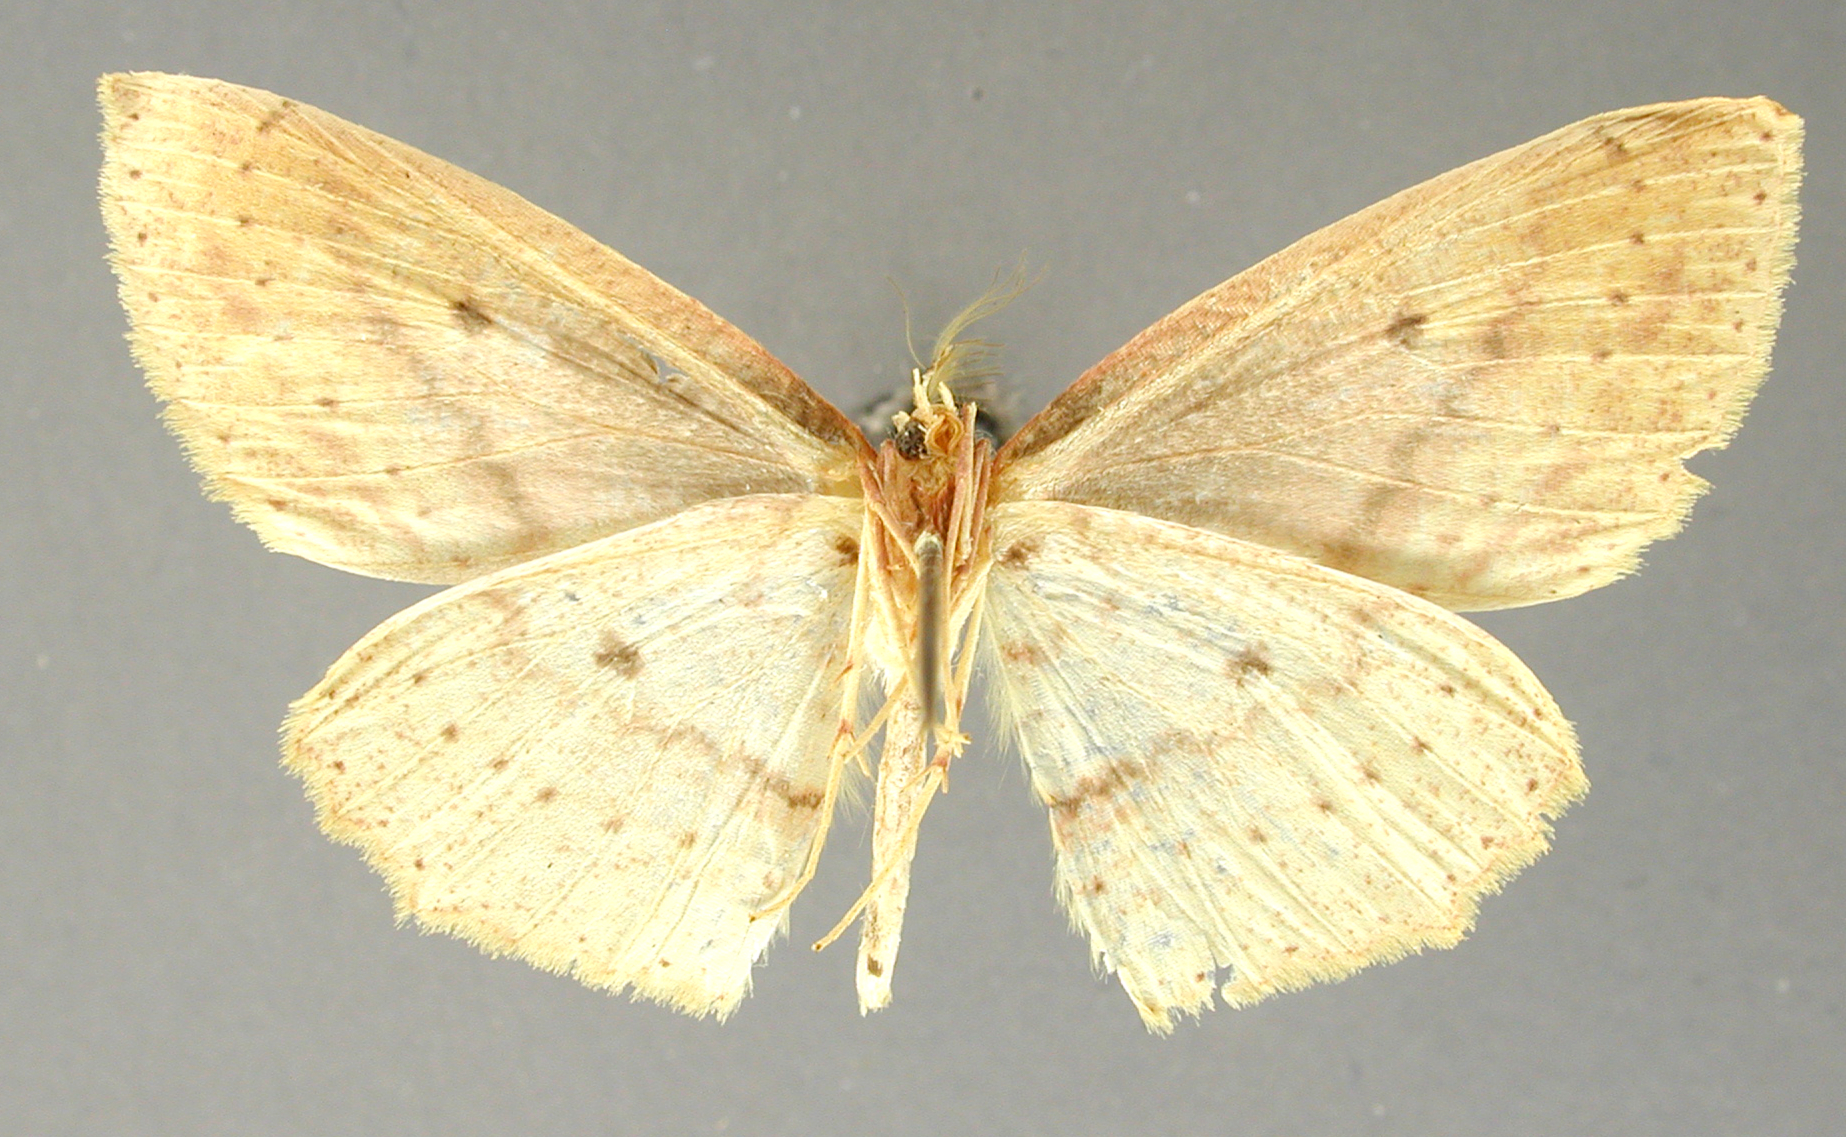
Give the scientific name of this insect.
Anisodes radiata
